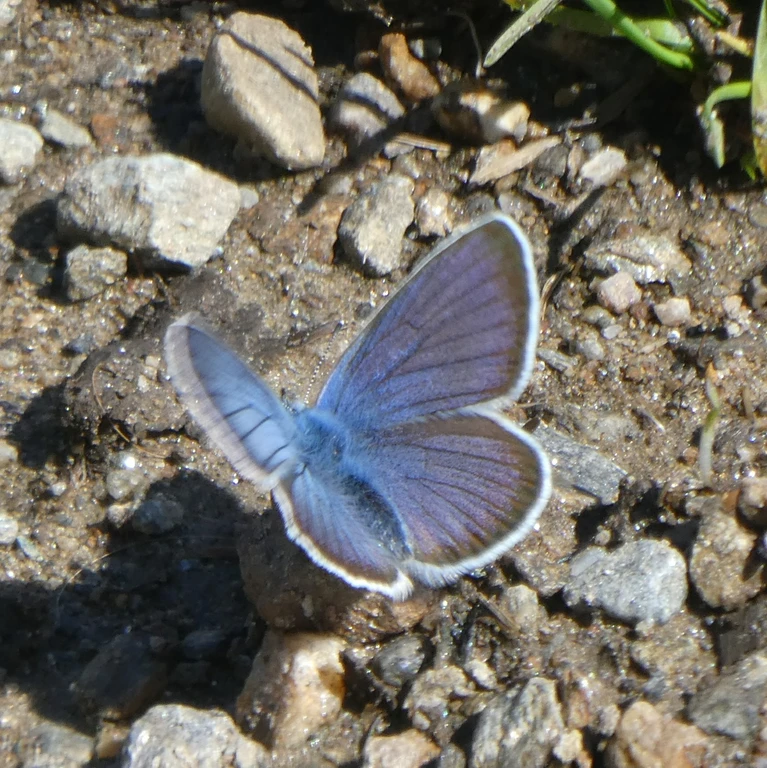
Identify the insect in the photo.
Cyaniris semiargus
